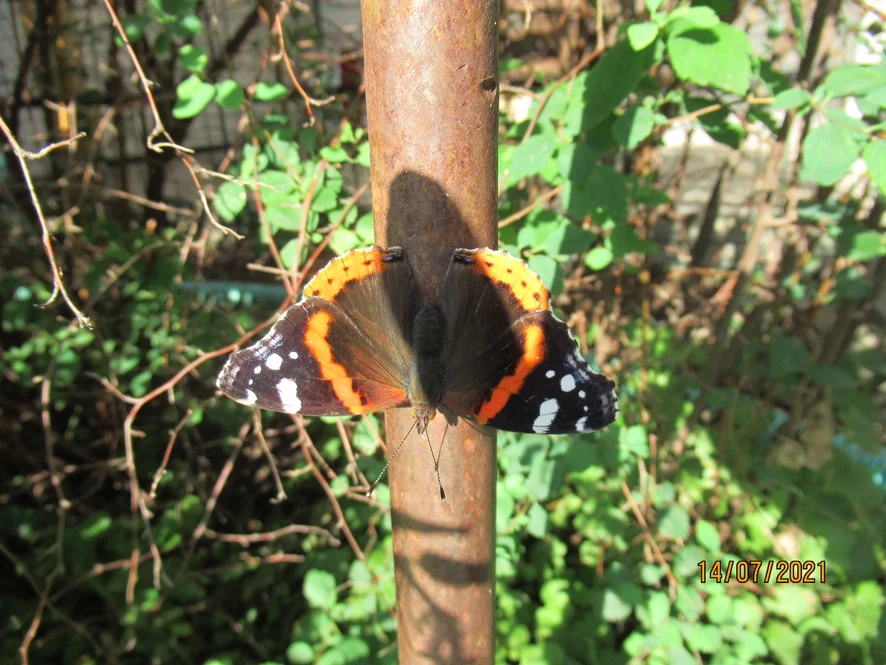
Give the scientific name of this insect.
Vanessa atalanta
